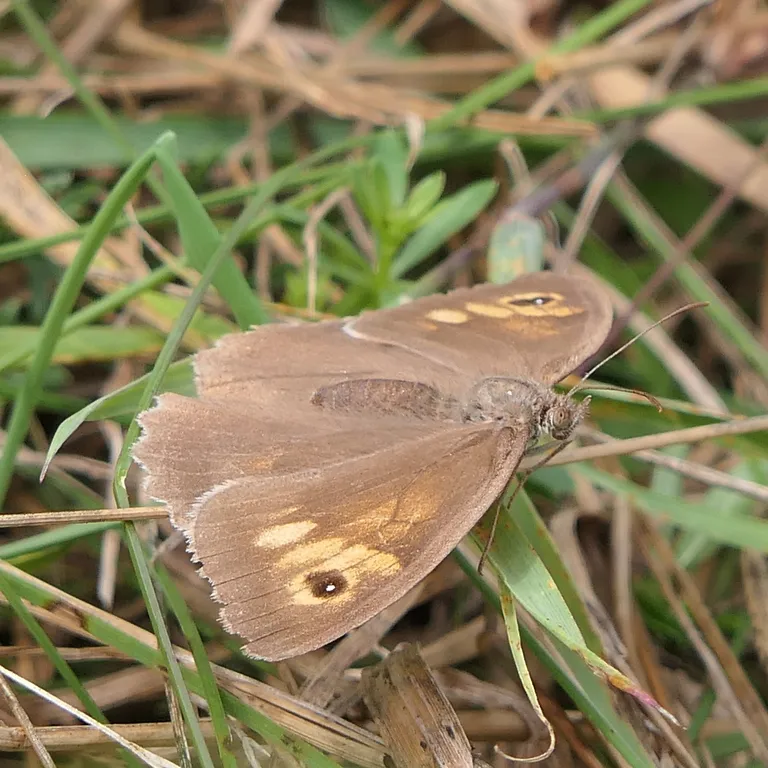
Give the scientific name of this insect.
Maniola jurtina
